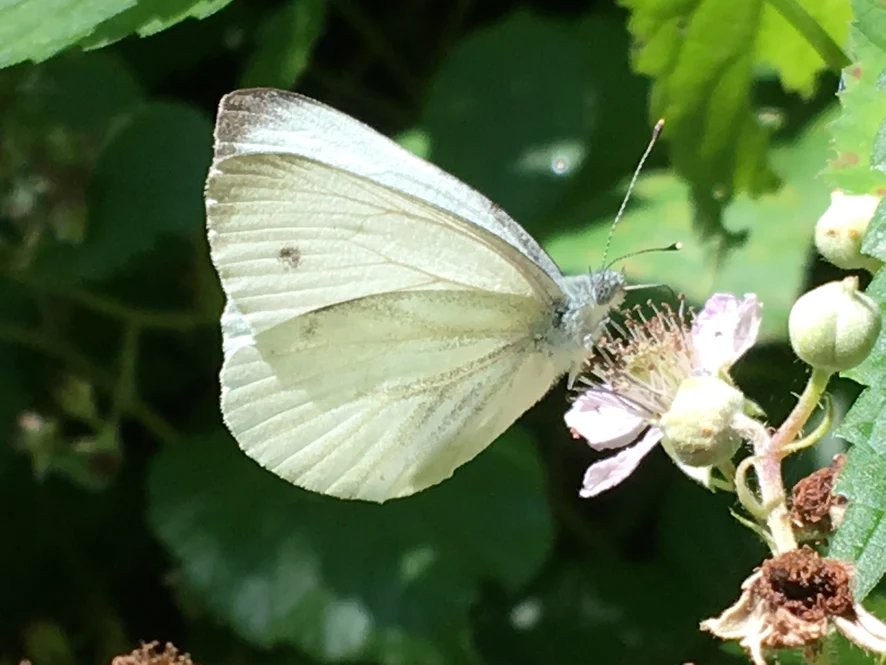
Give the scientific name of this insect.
Pieris napi
